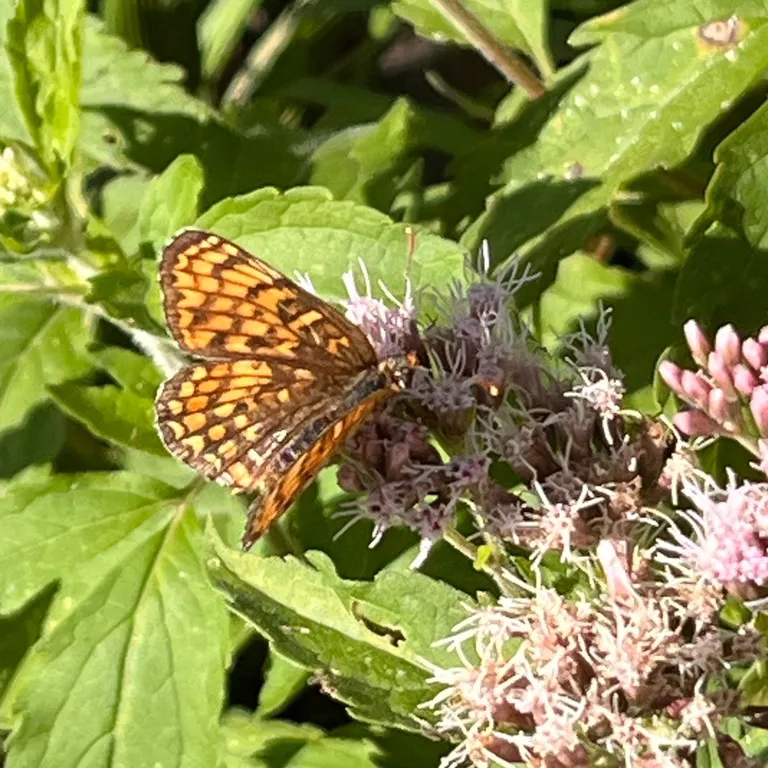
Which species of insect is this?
Melitaea phoebe
